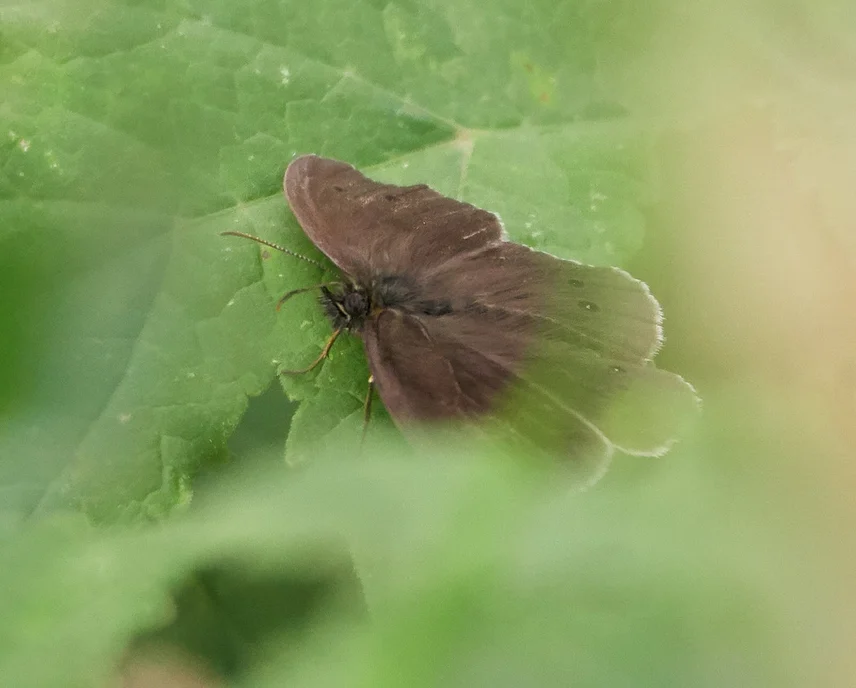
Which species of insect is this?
Aphantopus hyperantus
